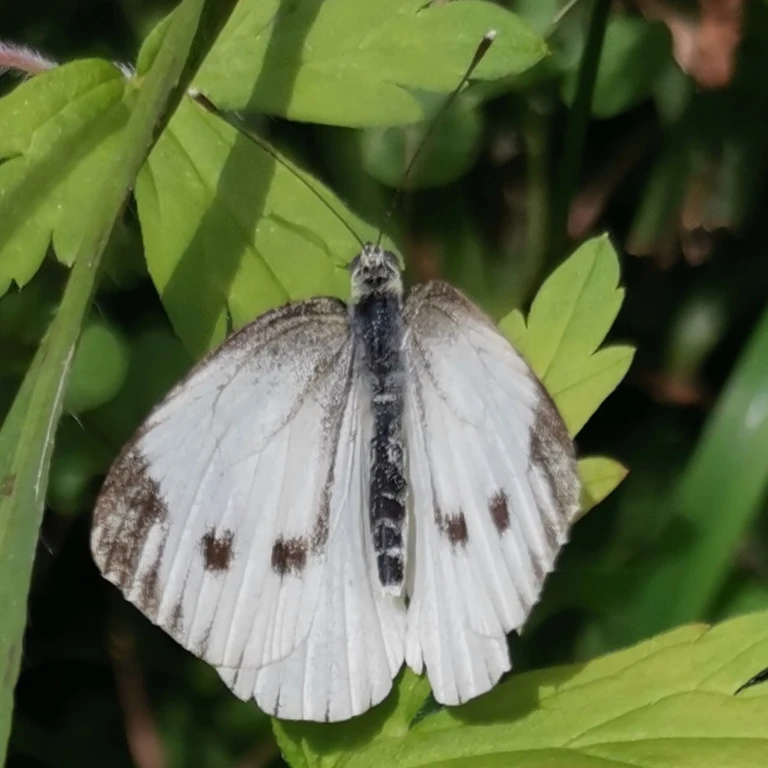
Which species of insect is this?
Pieris napi
